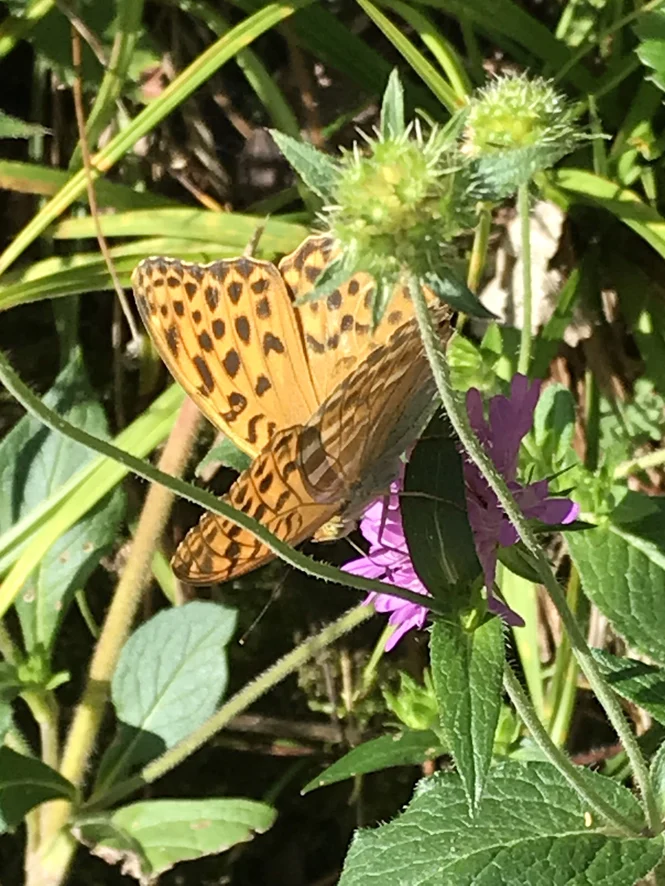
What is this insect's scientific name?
Argynnis paphia
